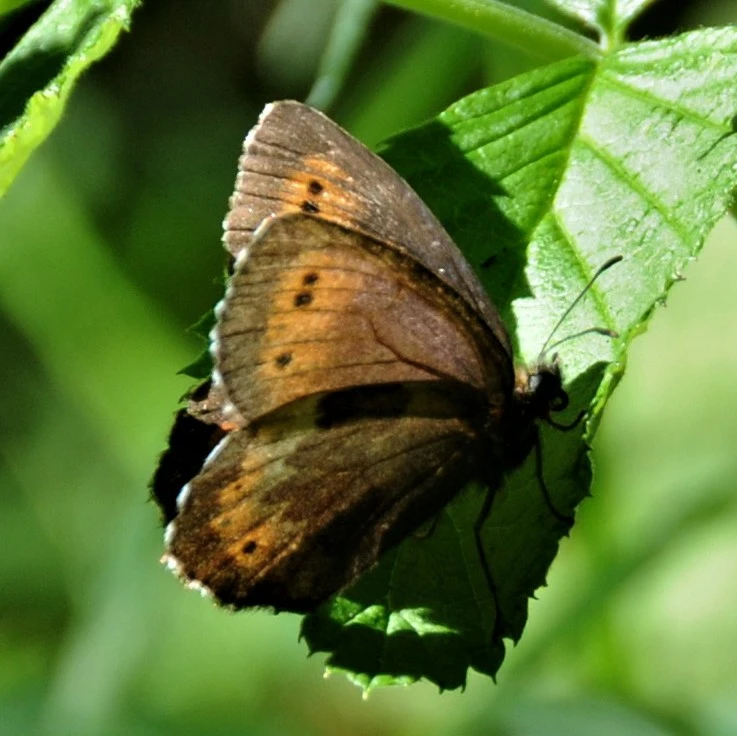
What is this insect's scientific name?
Erebia euryale
